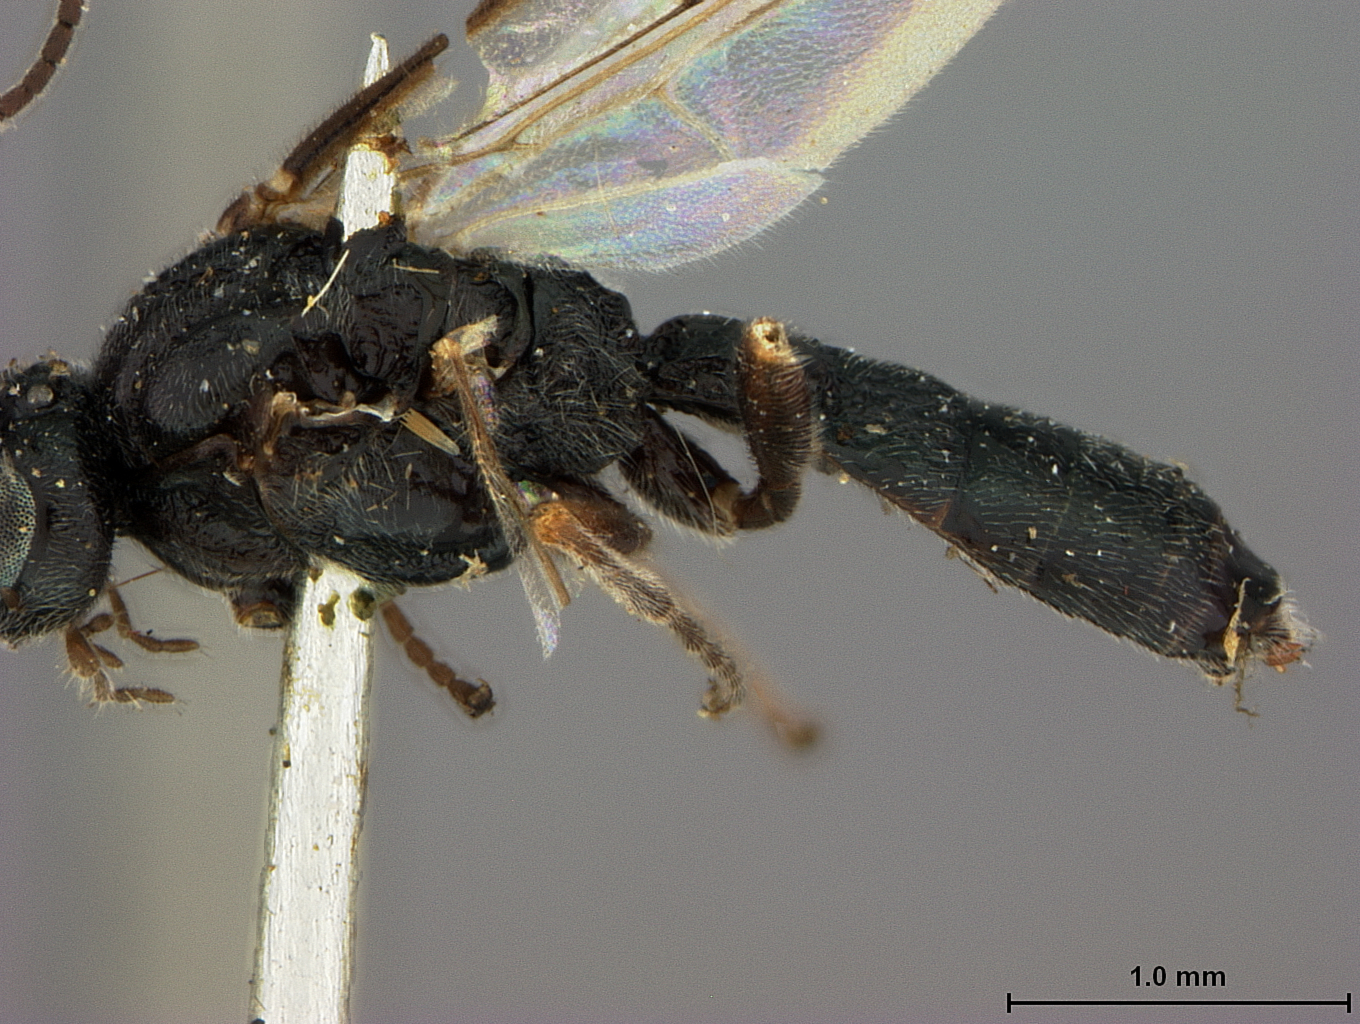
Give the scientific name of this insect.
Ichneutes alaskensis
